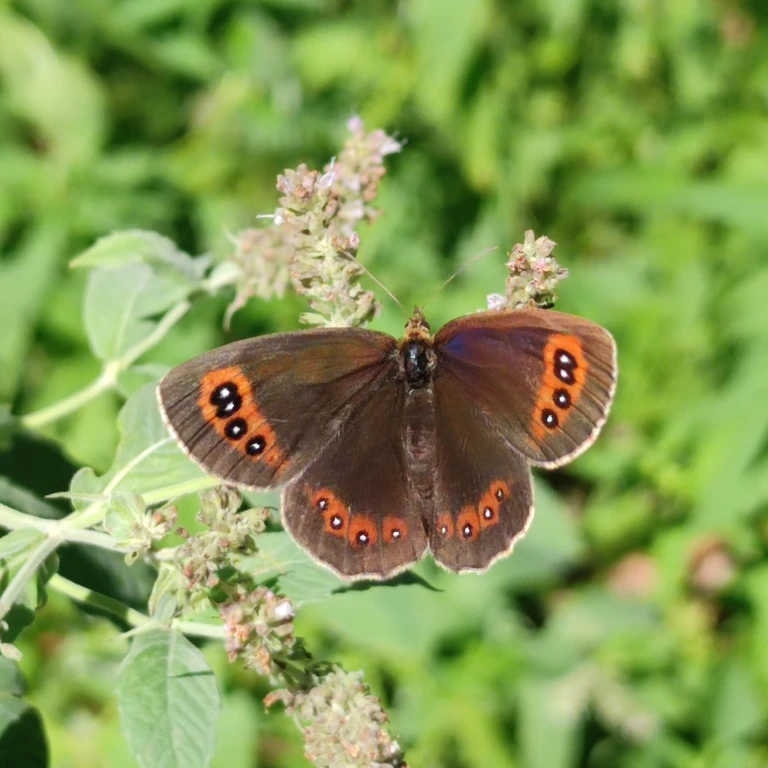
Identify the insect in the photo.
Erebia aethiops
